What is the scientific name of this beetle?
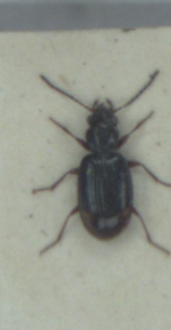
Bembidion doris
